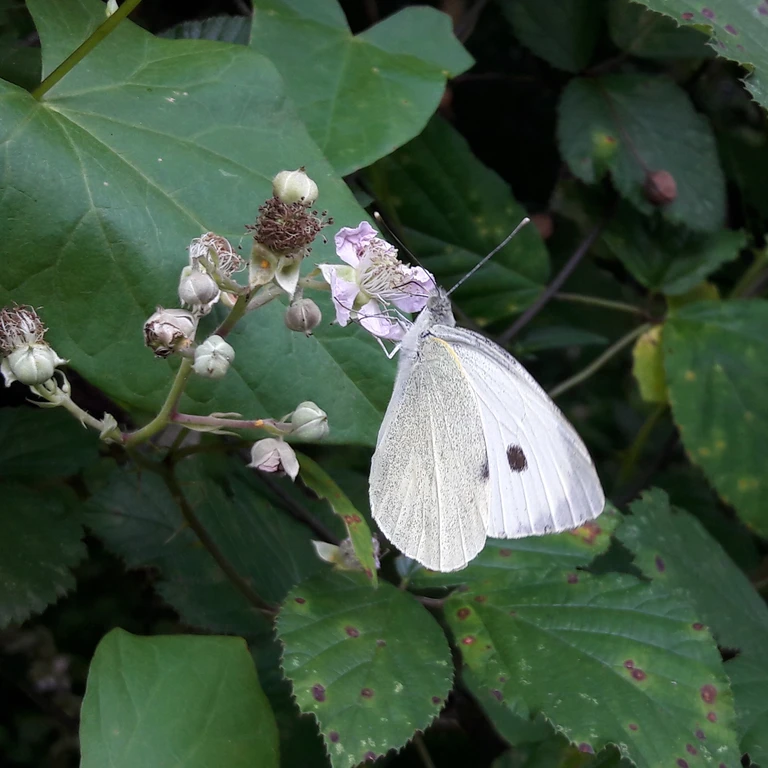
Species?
Pieris brassicae
